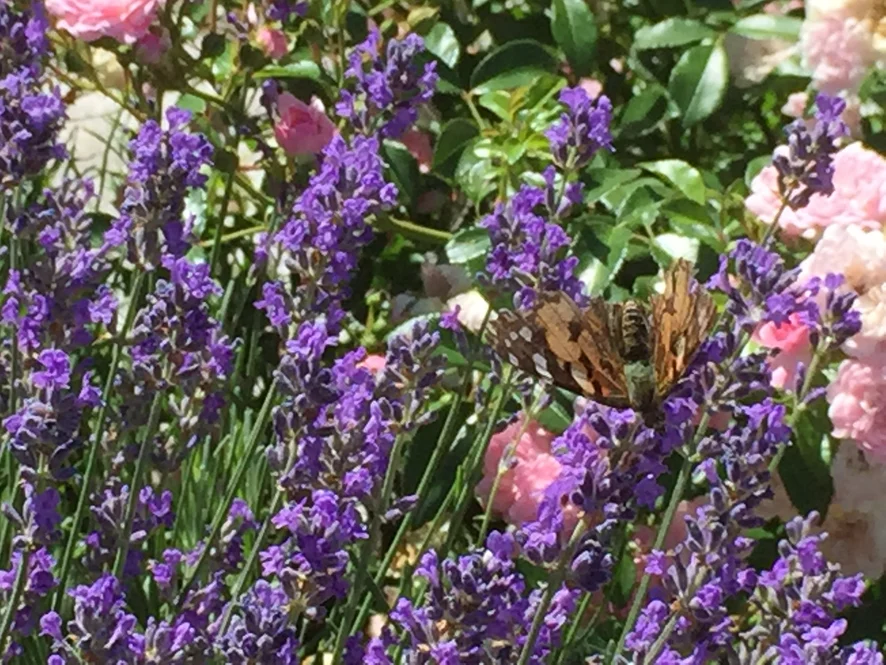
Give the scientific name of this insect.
Vanessa cardui
